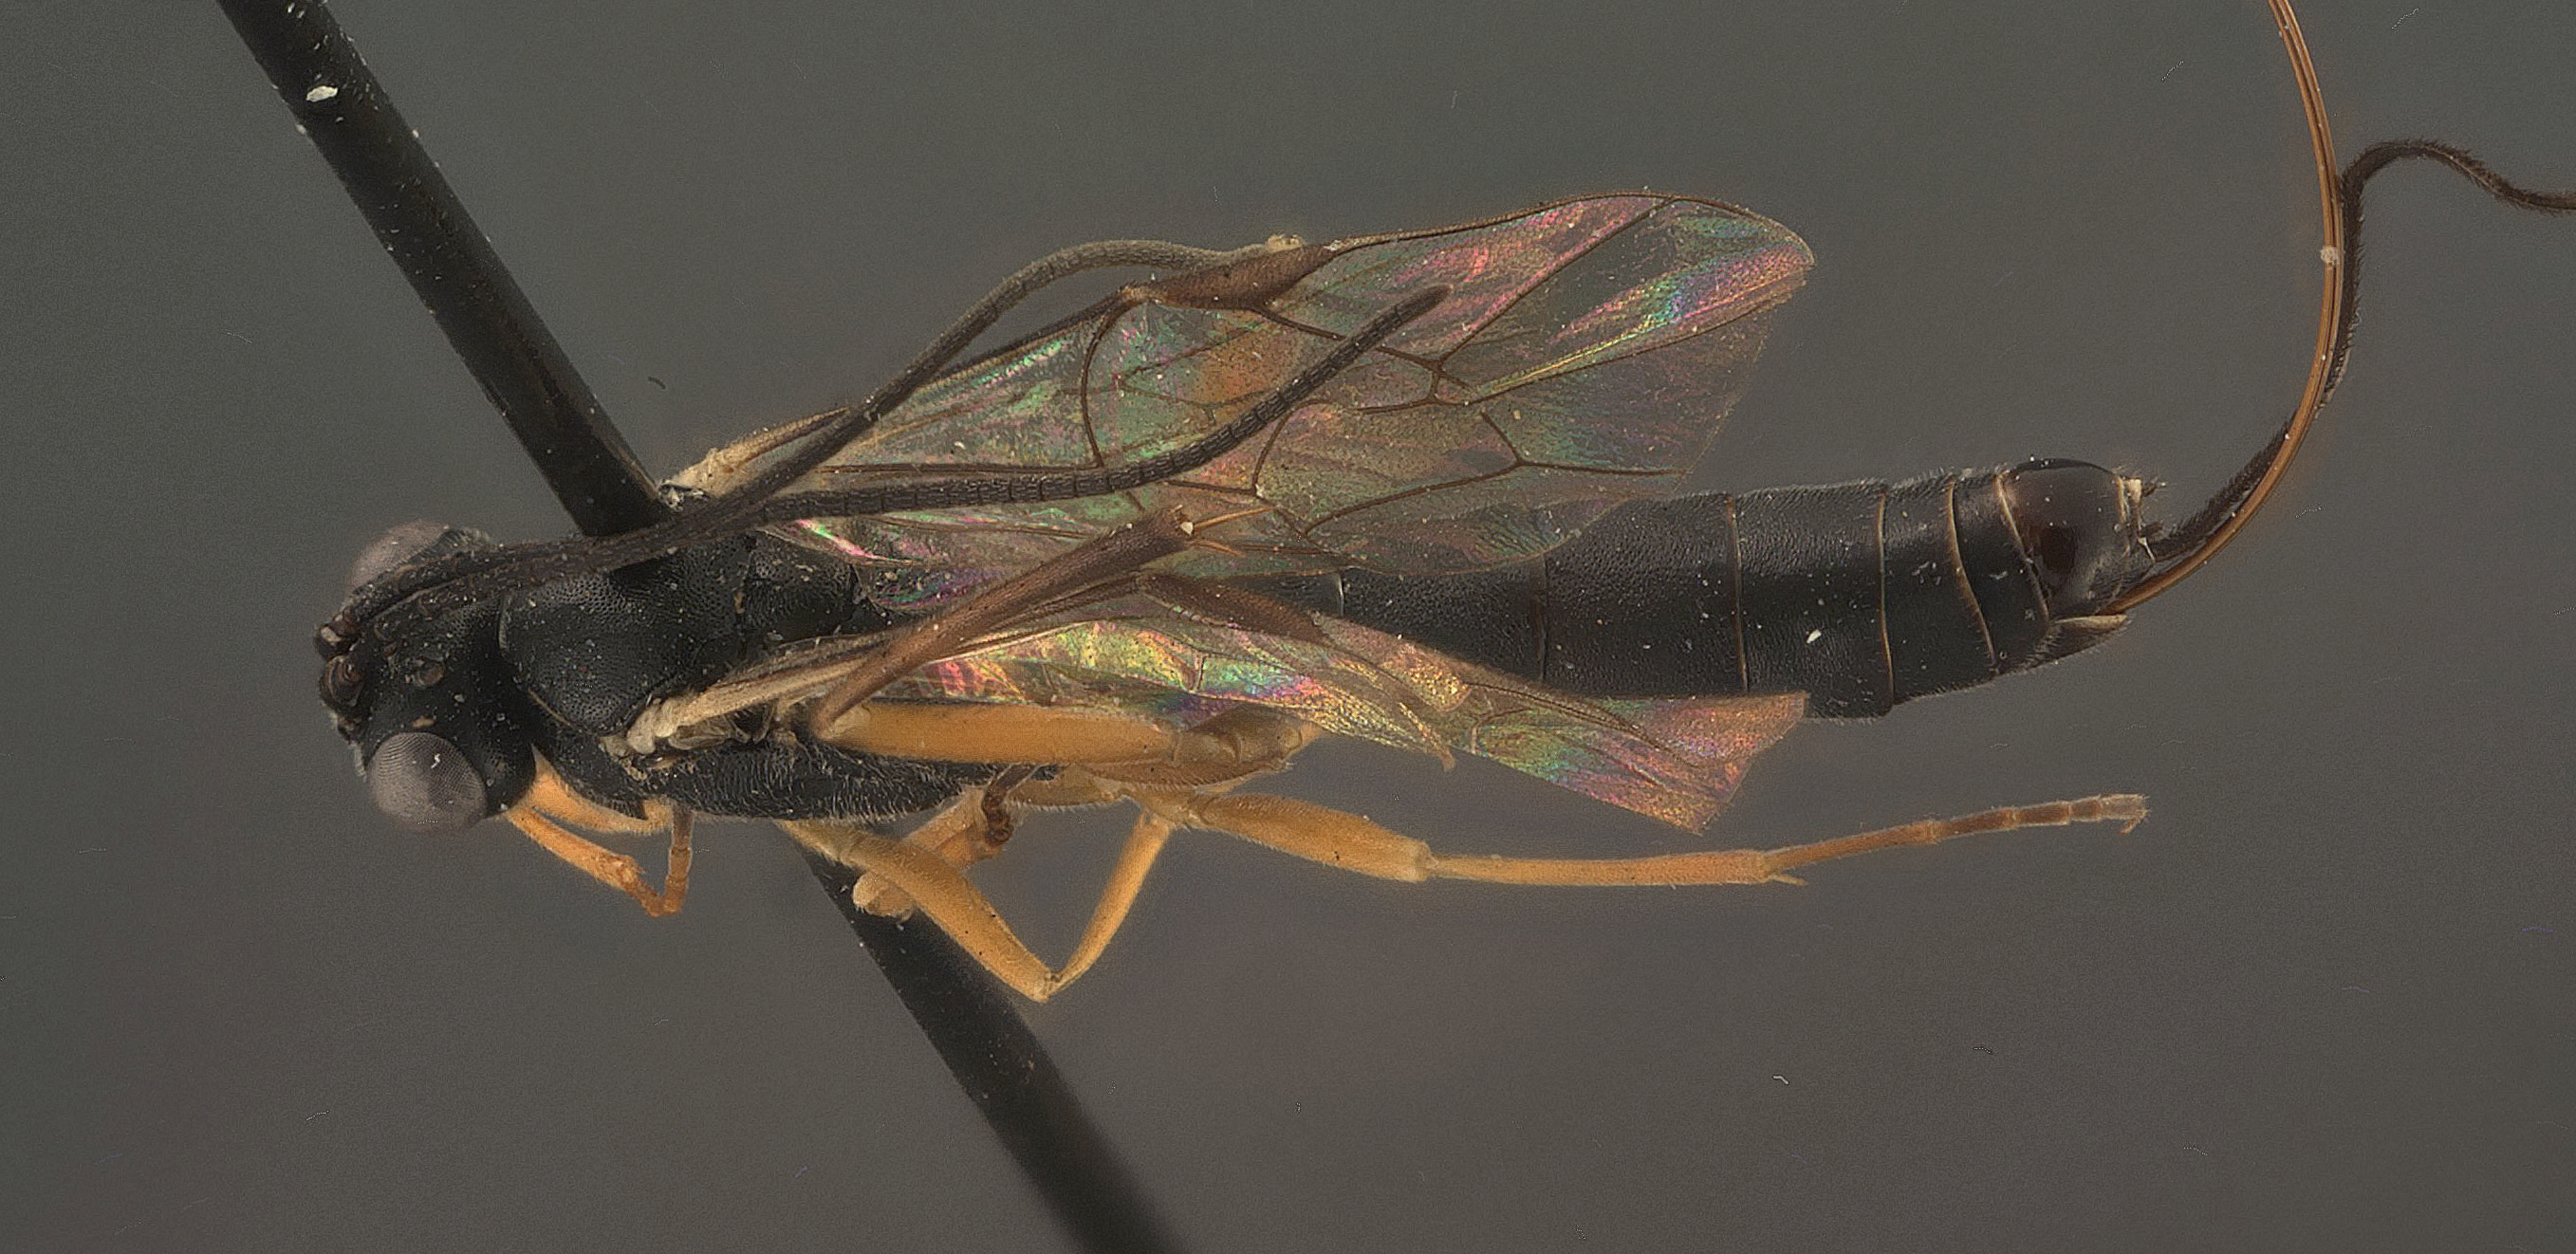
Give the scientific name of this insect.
Pyracmon conocola
